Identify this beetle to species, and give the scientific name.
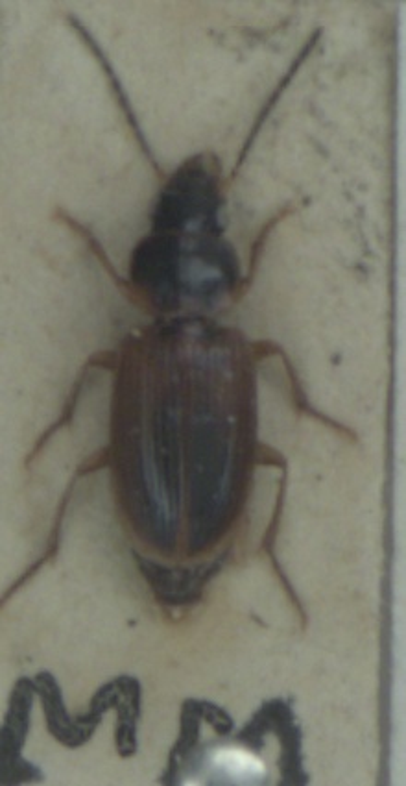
Stenolophus mixtus
